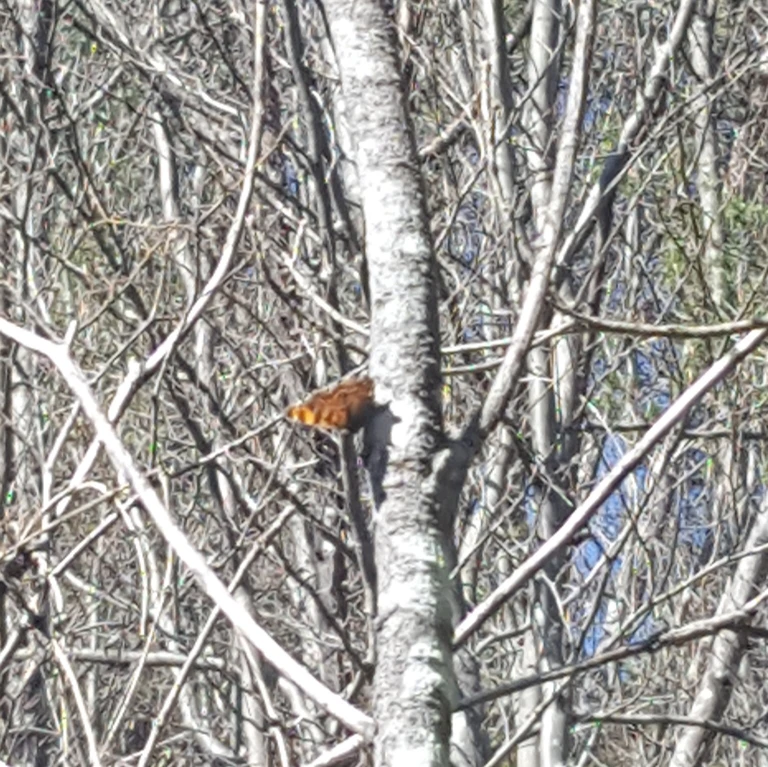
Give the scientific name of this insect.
Polygonia c-album
